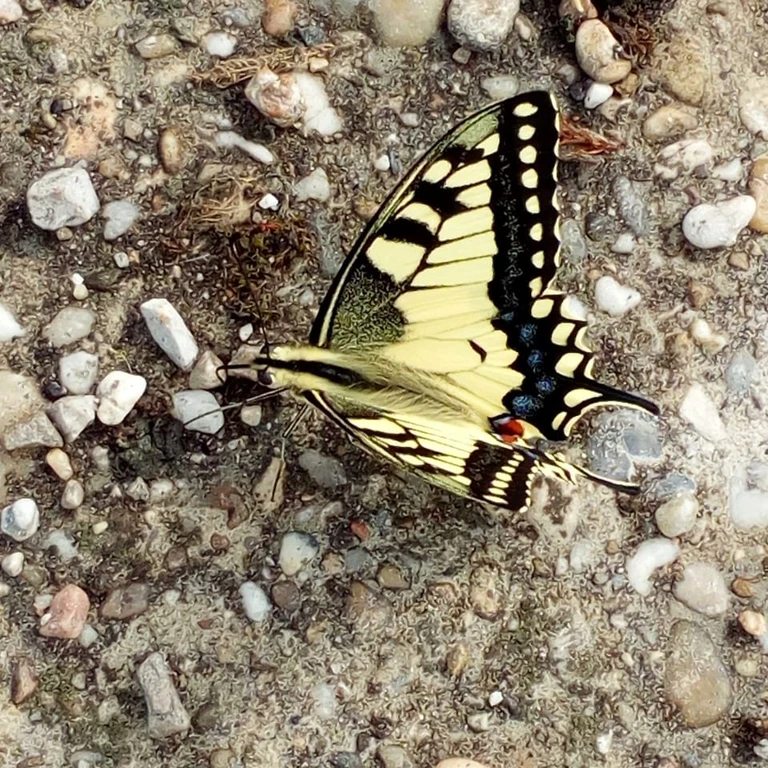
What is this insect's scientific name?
Papilio machaon
